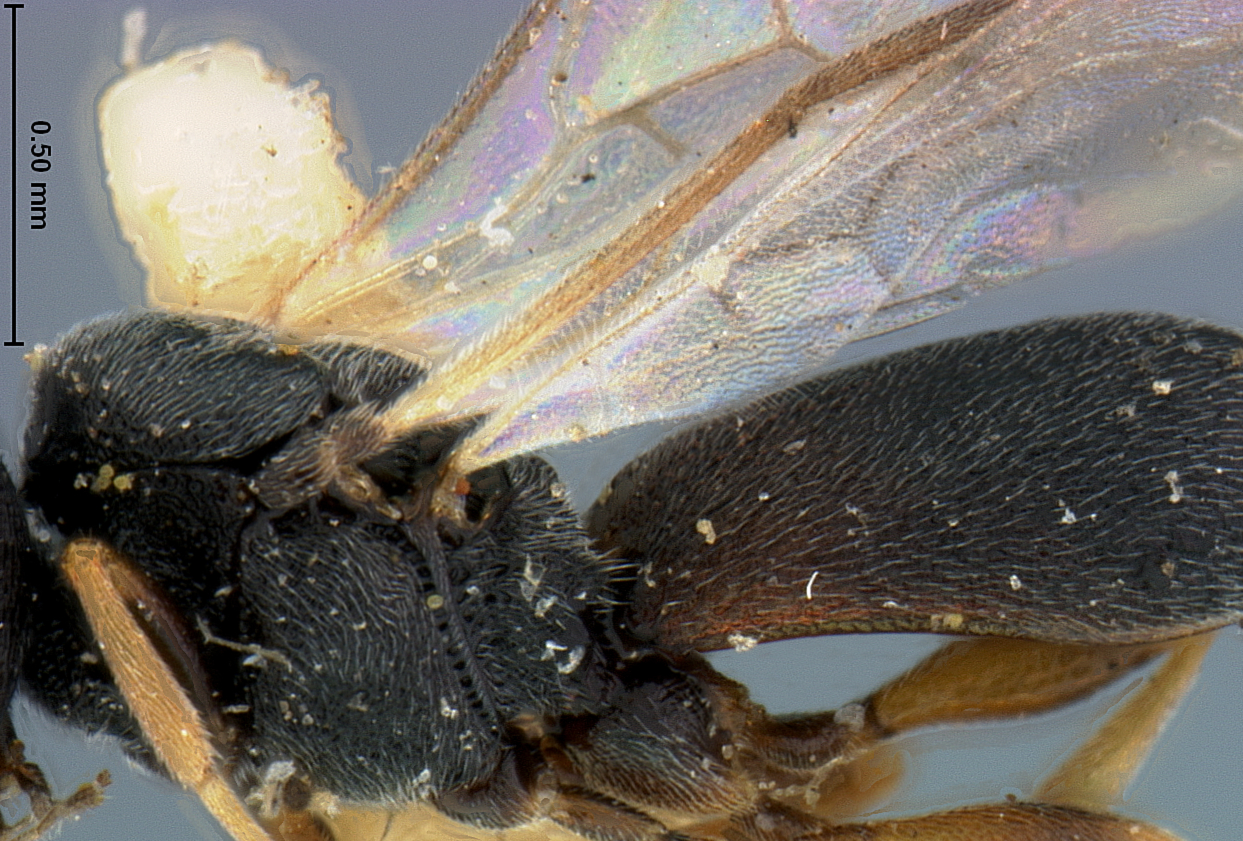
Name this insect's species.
Chelonus euphorbiae
